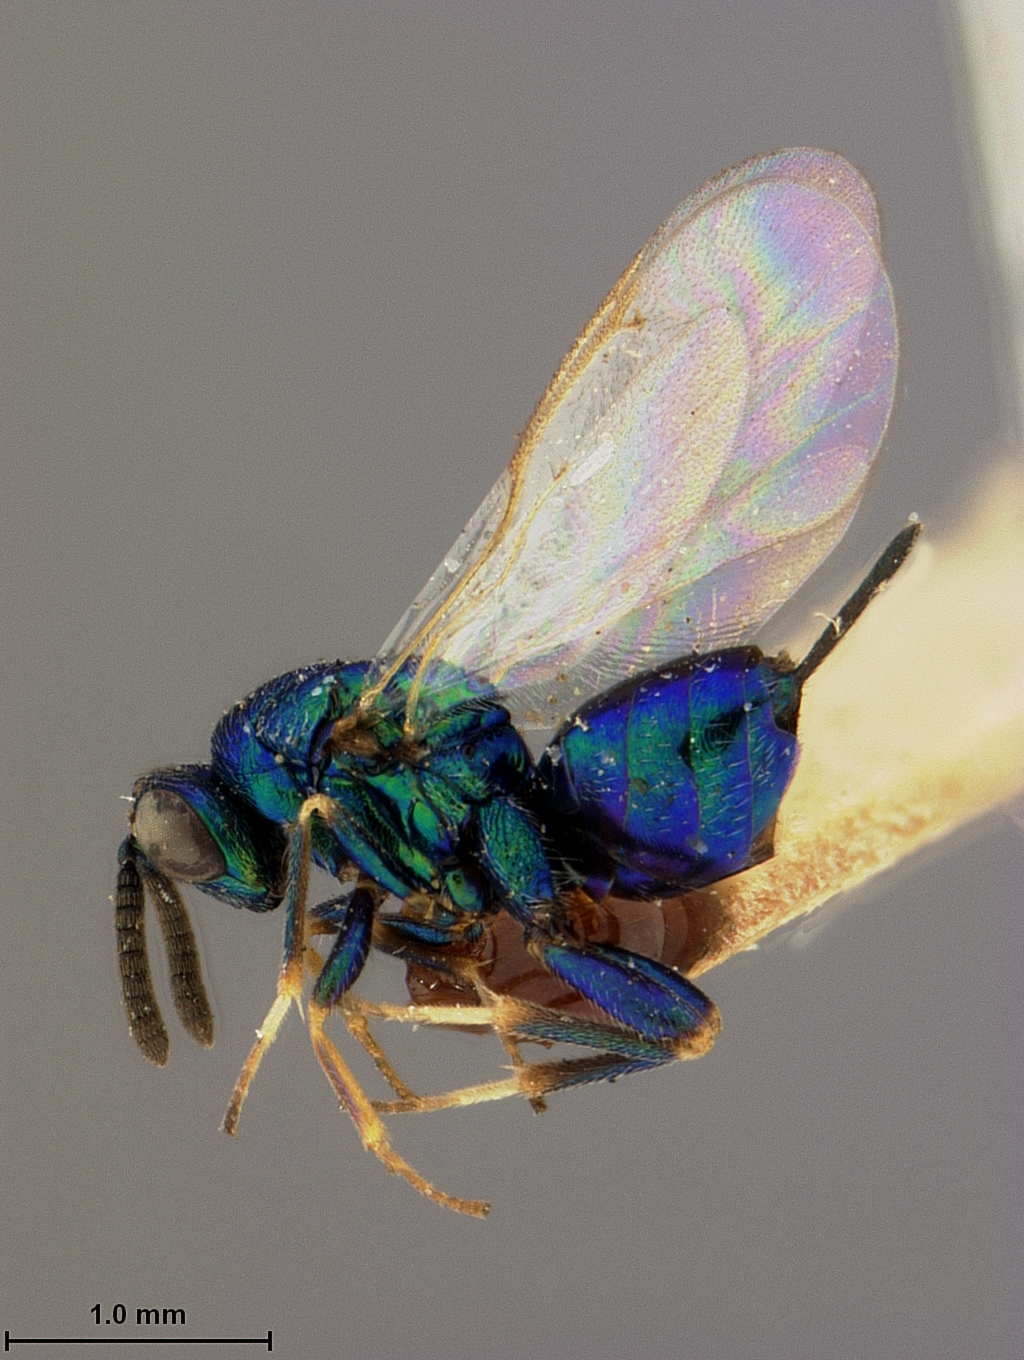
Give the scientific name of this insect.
Syntomaspis lazulella
